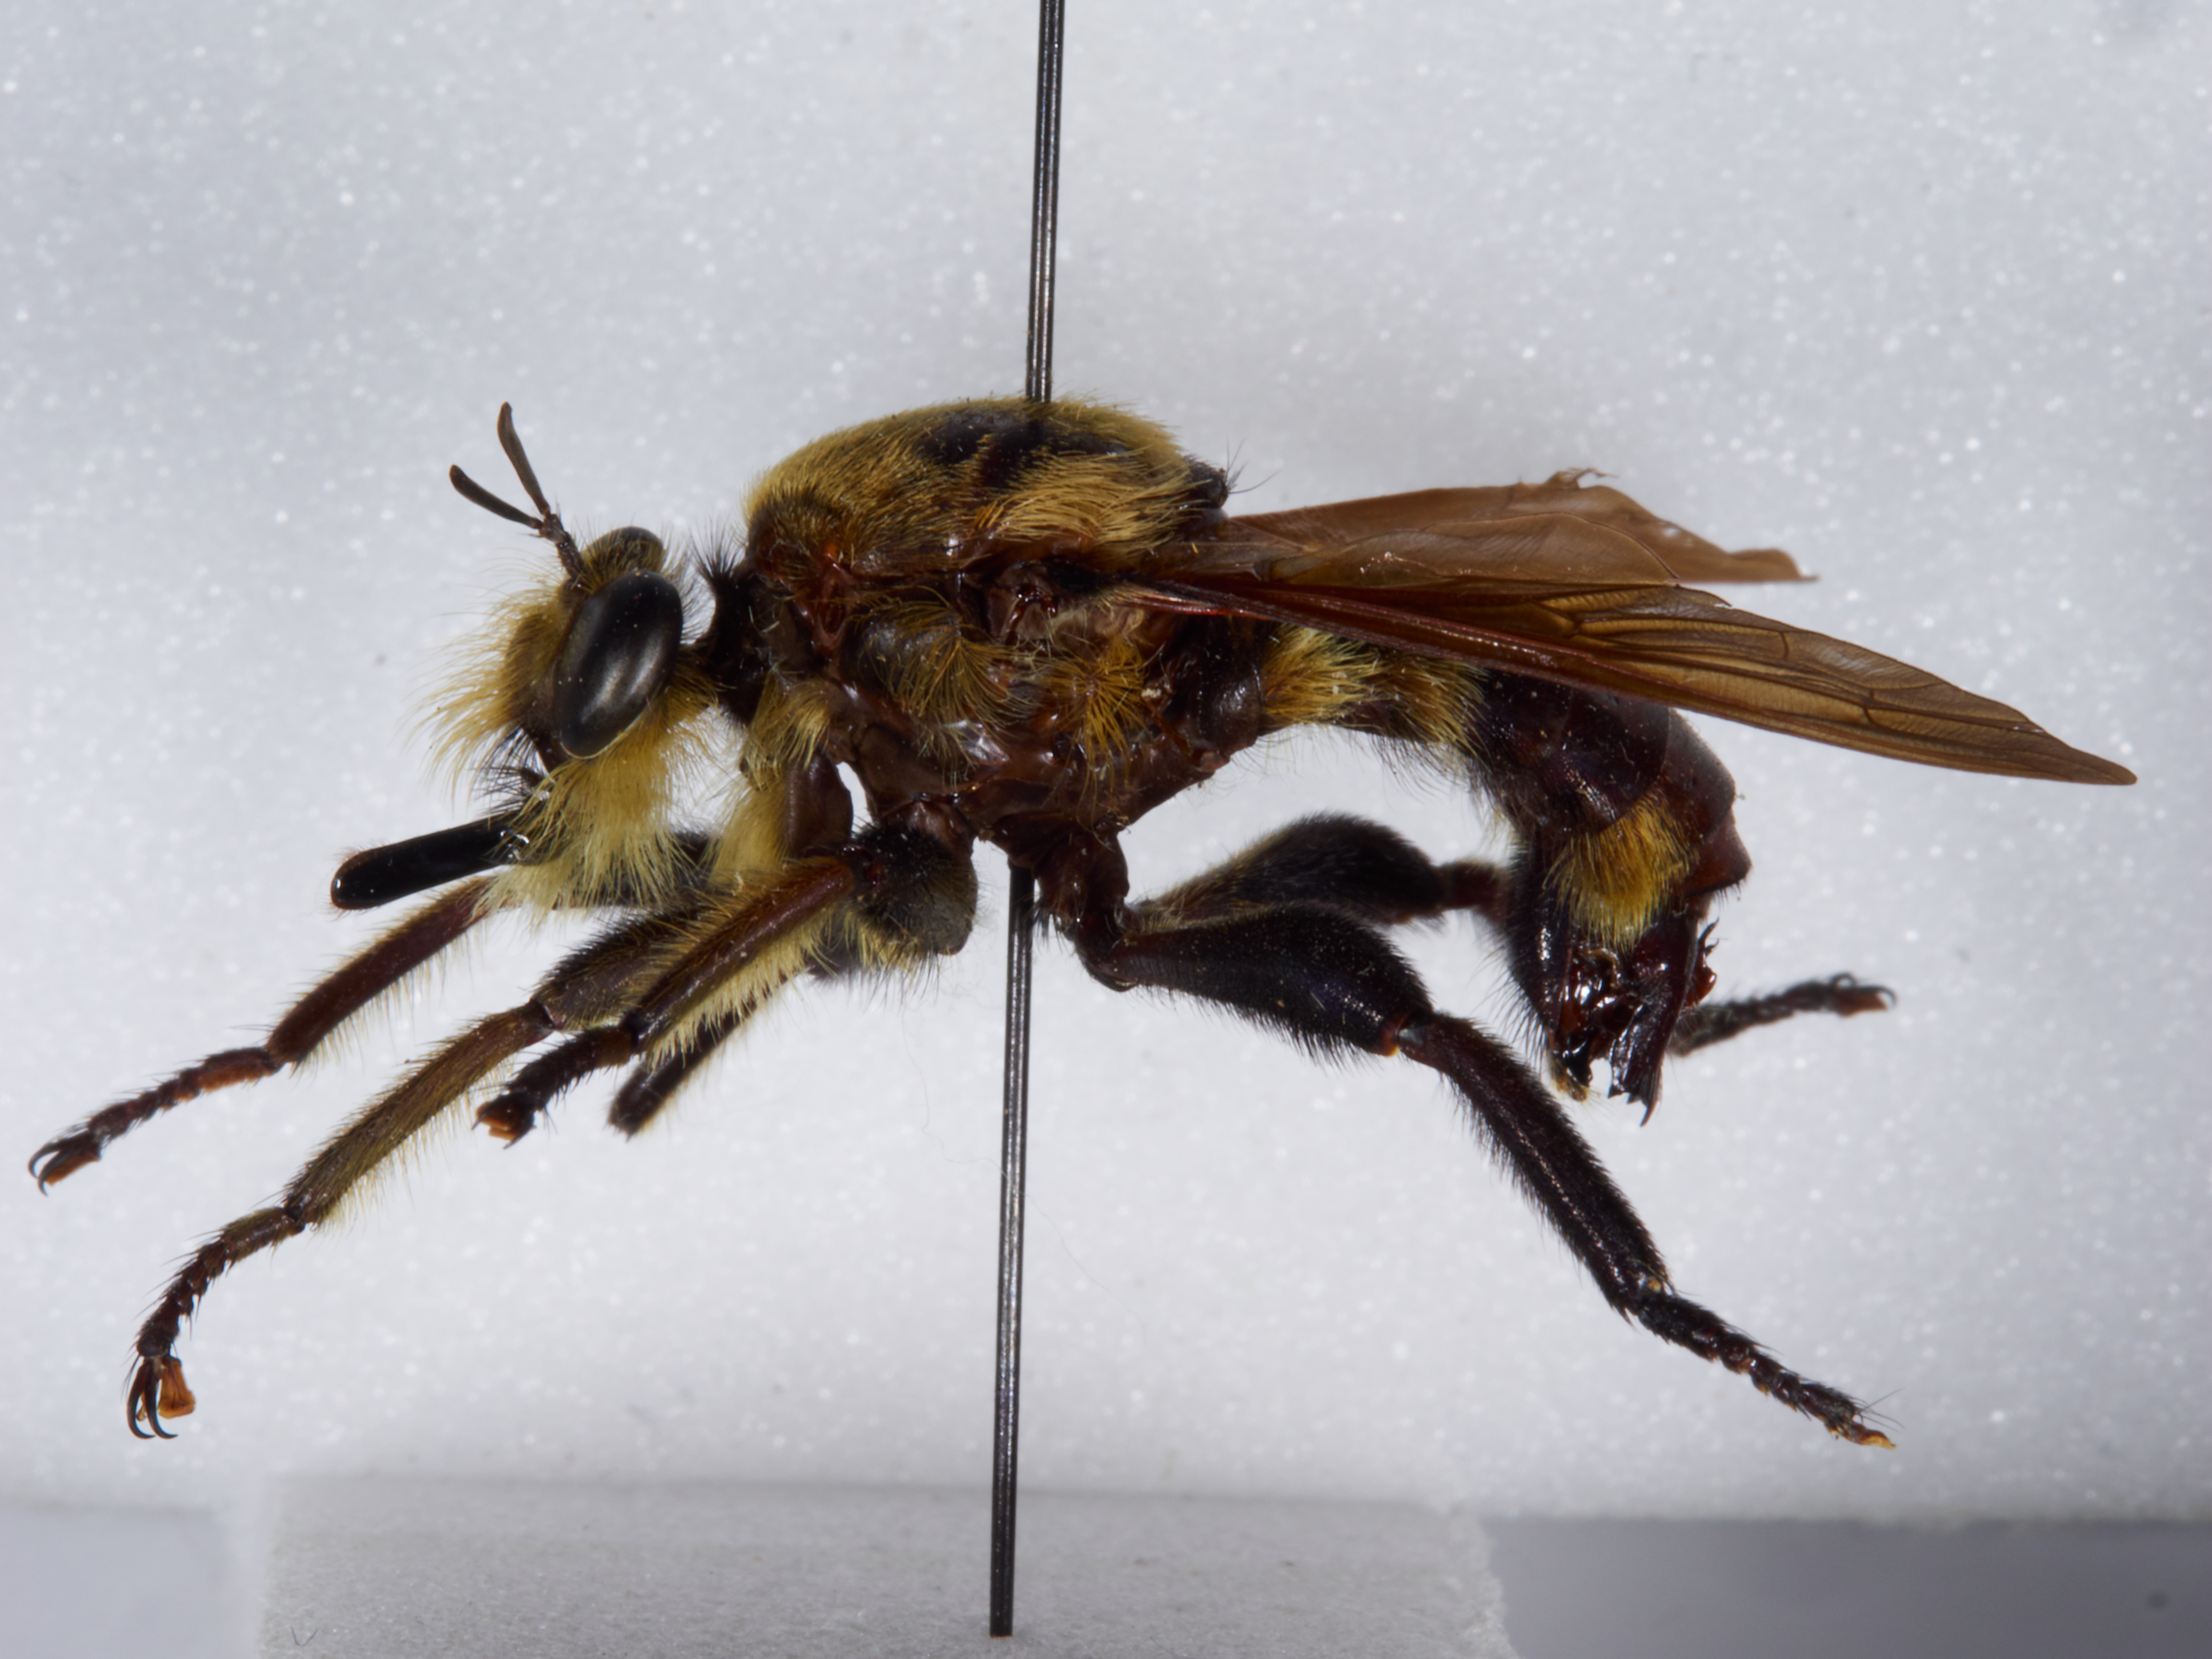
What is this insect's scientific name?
Laphria apila
